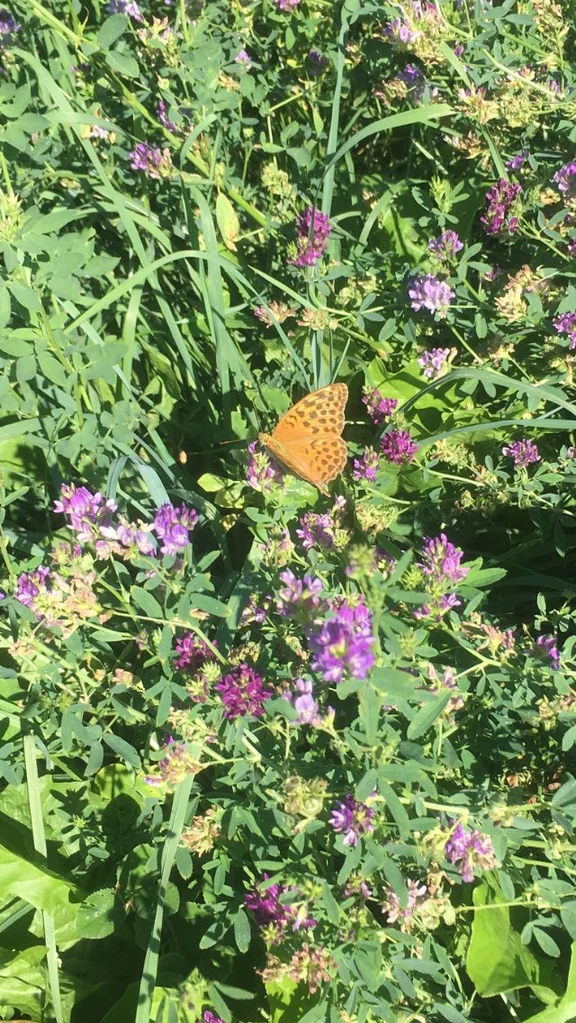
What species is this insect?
Argynnis paphia
